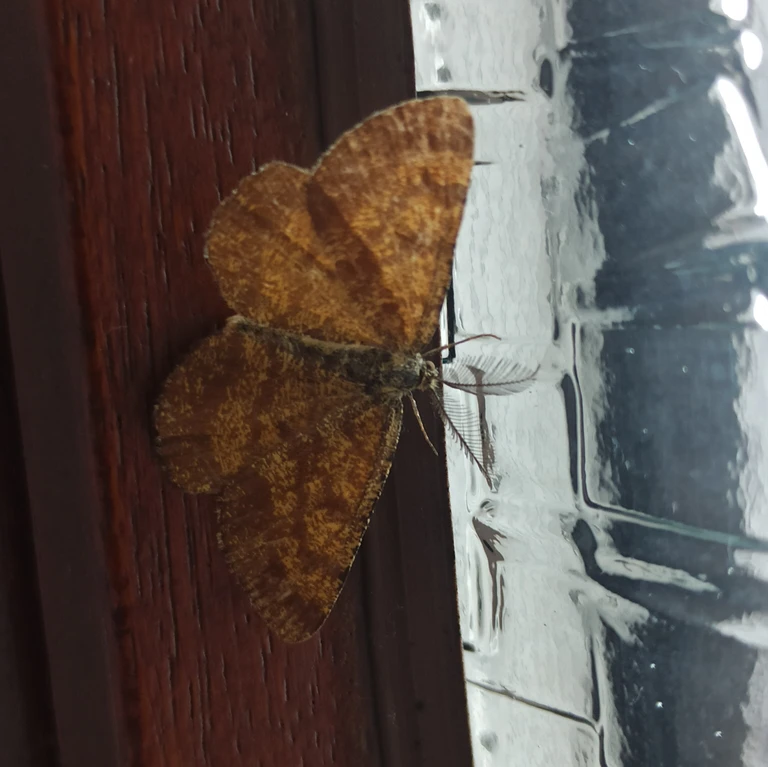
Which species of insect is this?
Ematurga atomaria
